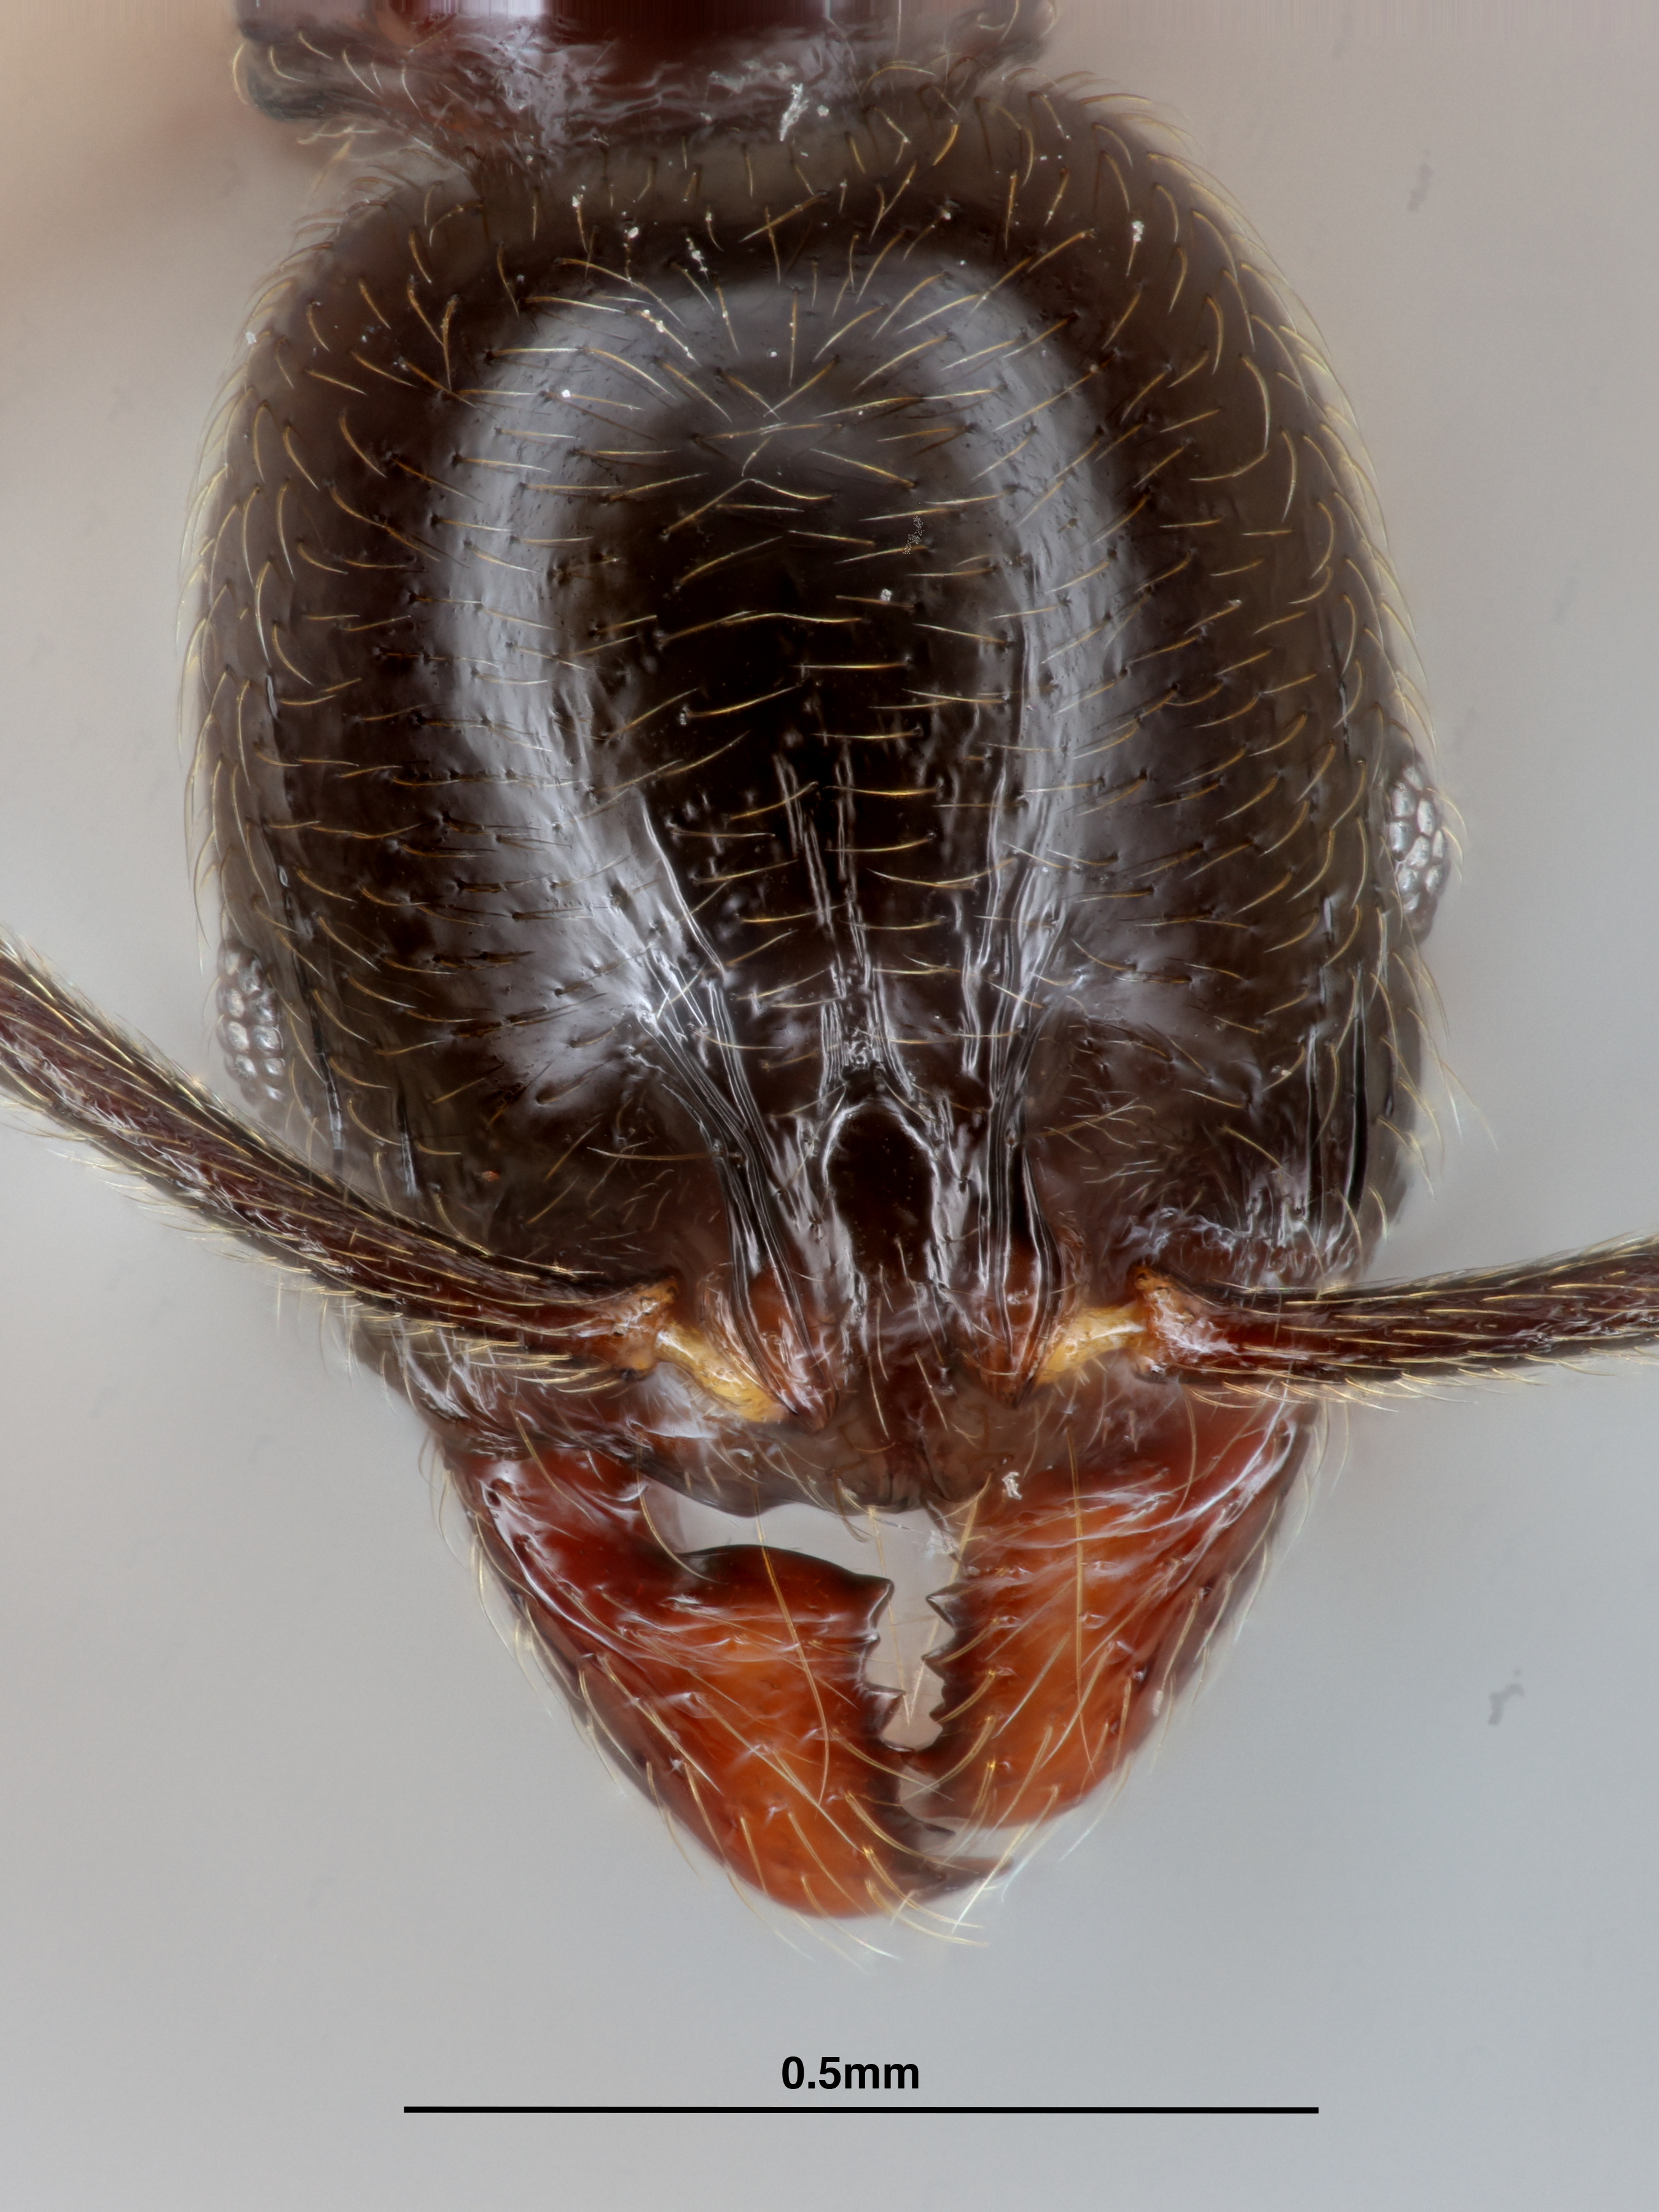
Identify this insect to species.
Stenamma maximon
